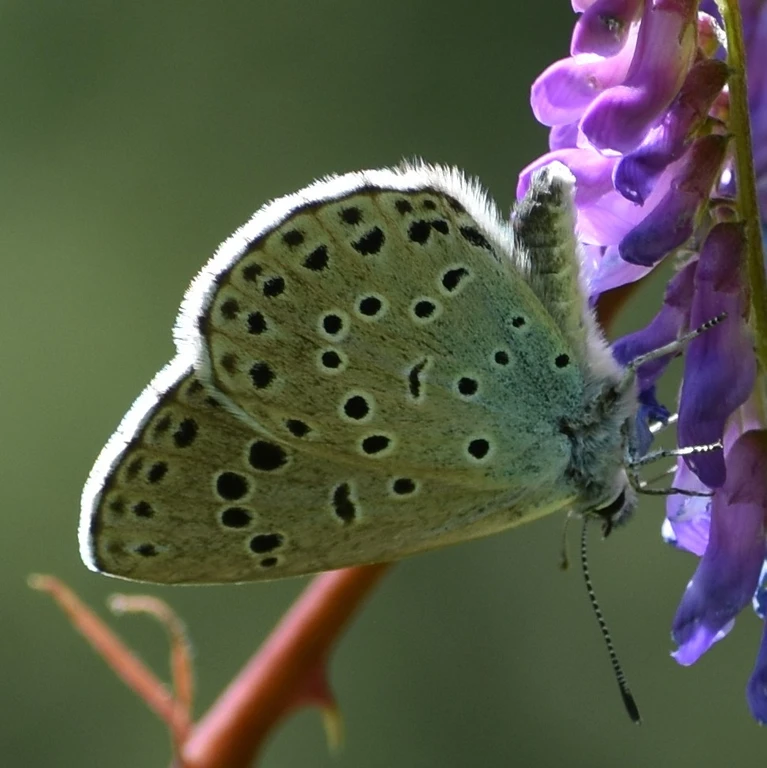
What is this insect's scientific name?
Phengaris arion (also Maculinea arion)
